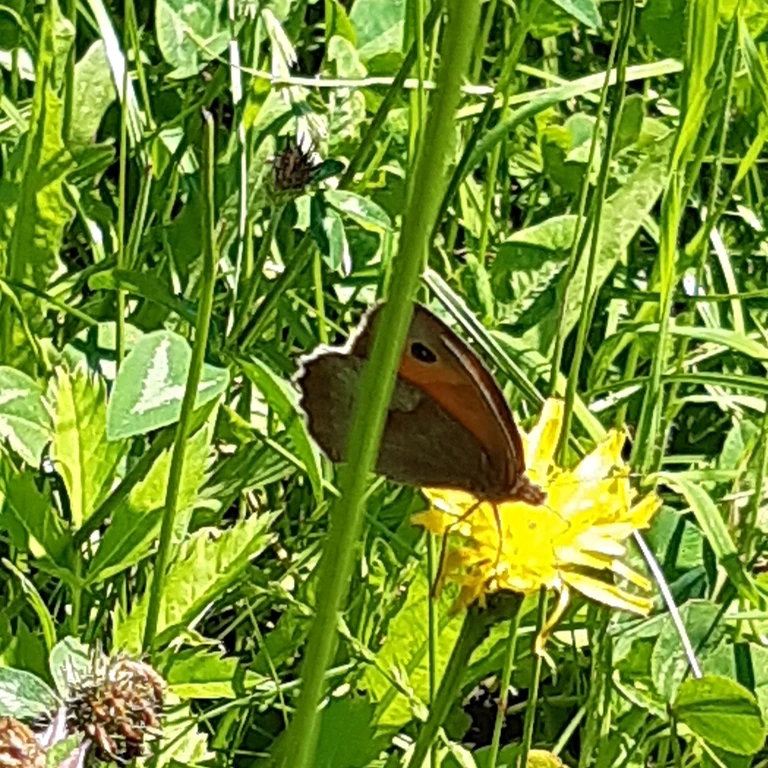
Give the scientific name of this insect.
Maniola jurtina
